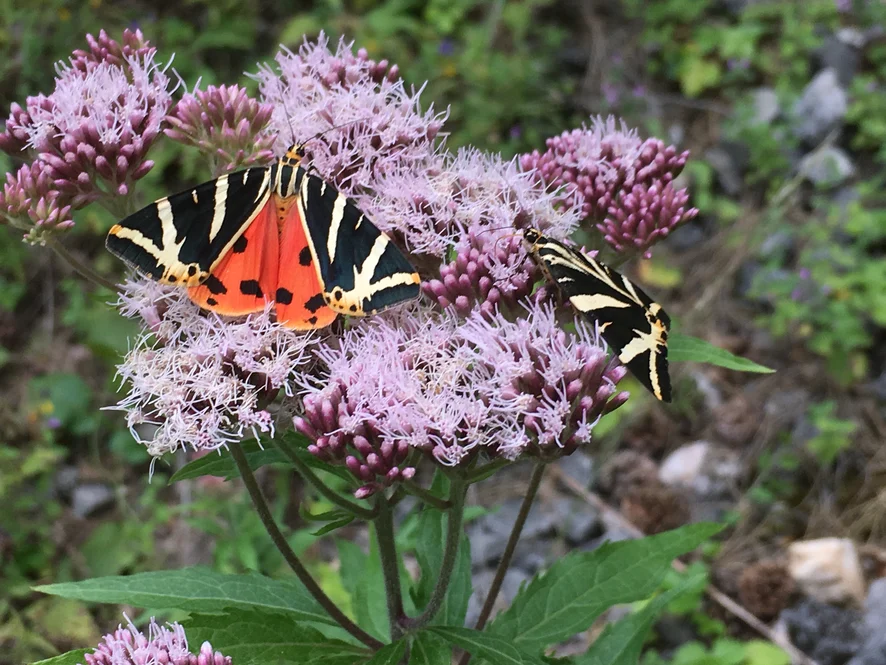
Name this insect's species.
Euplagia quadripunctaria
